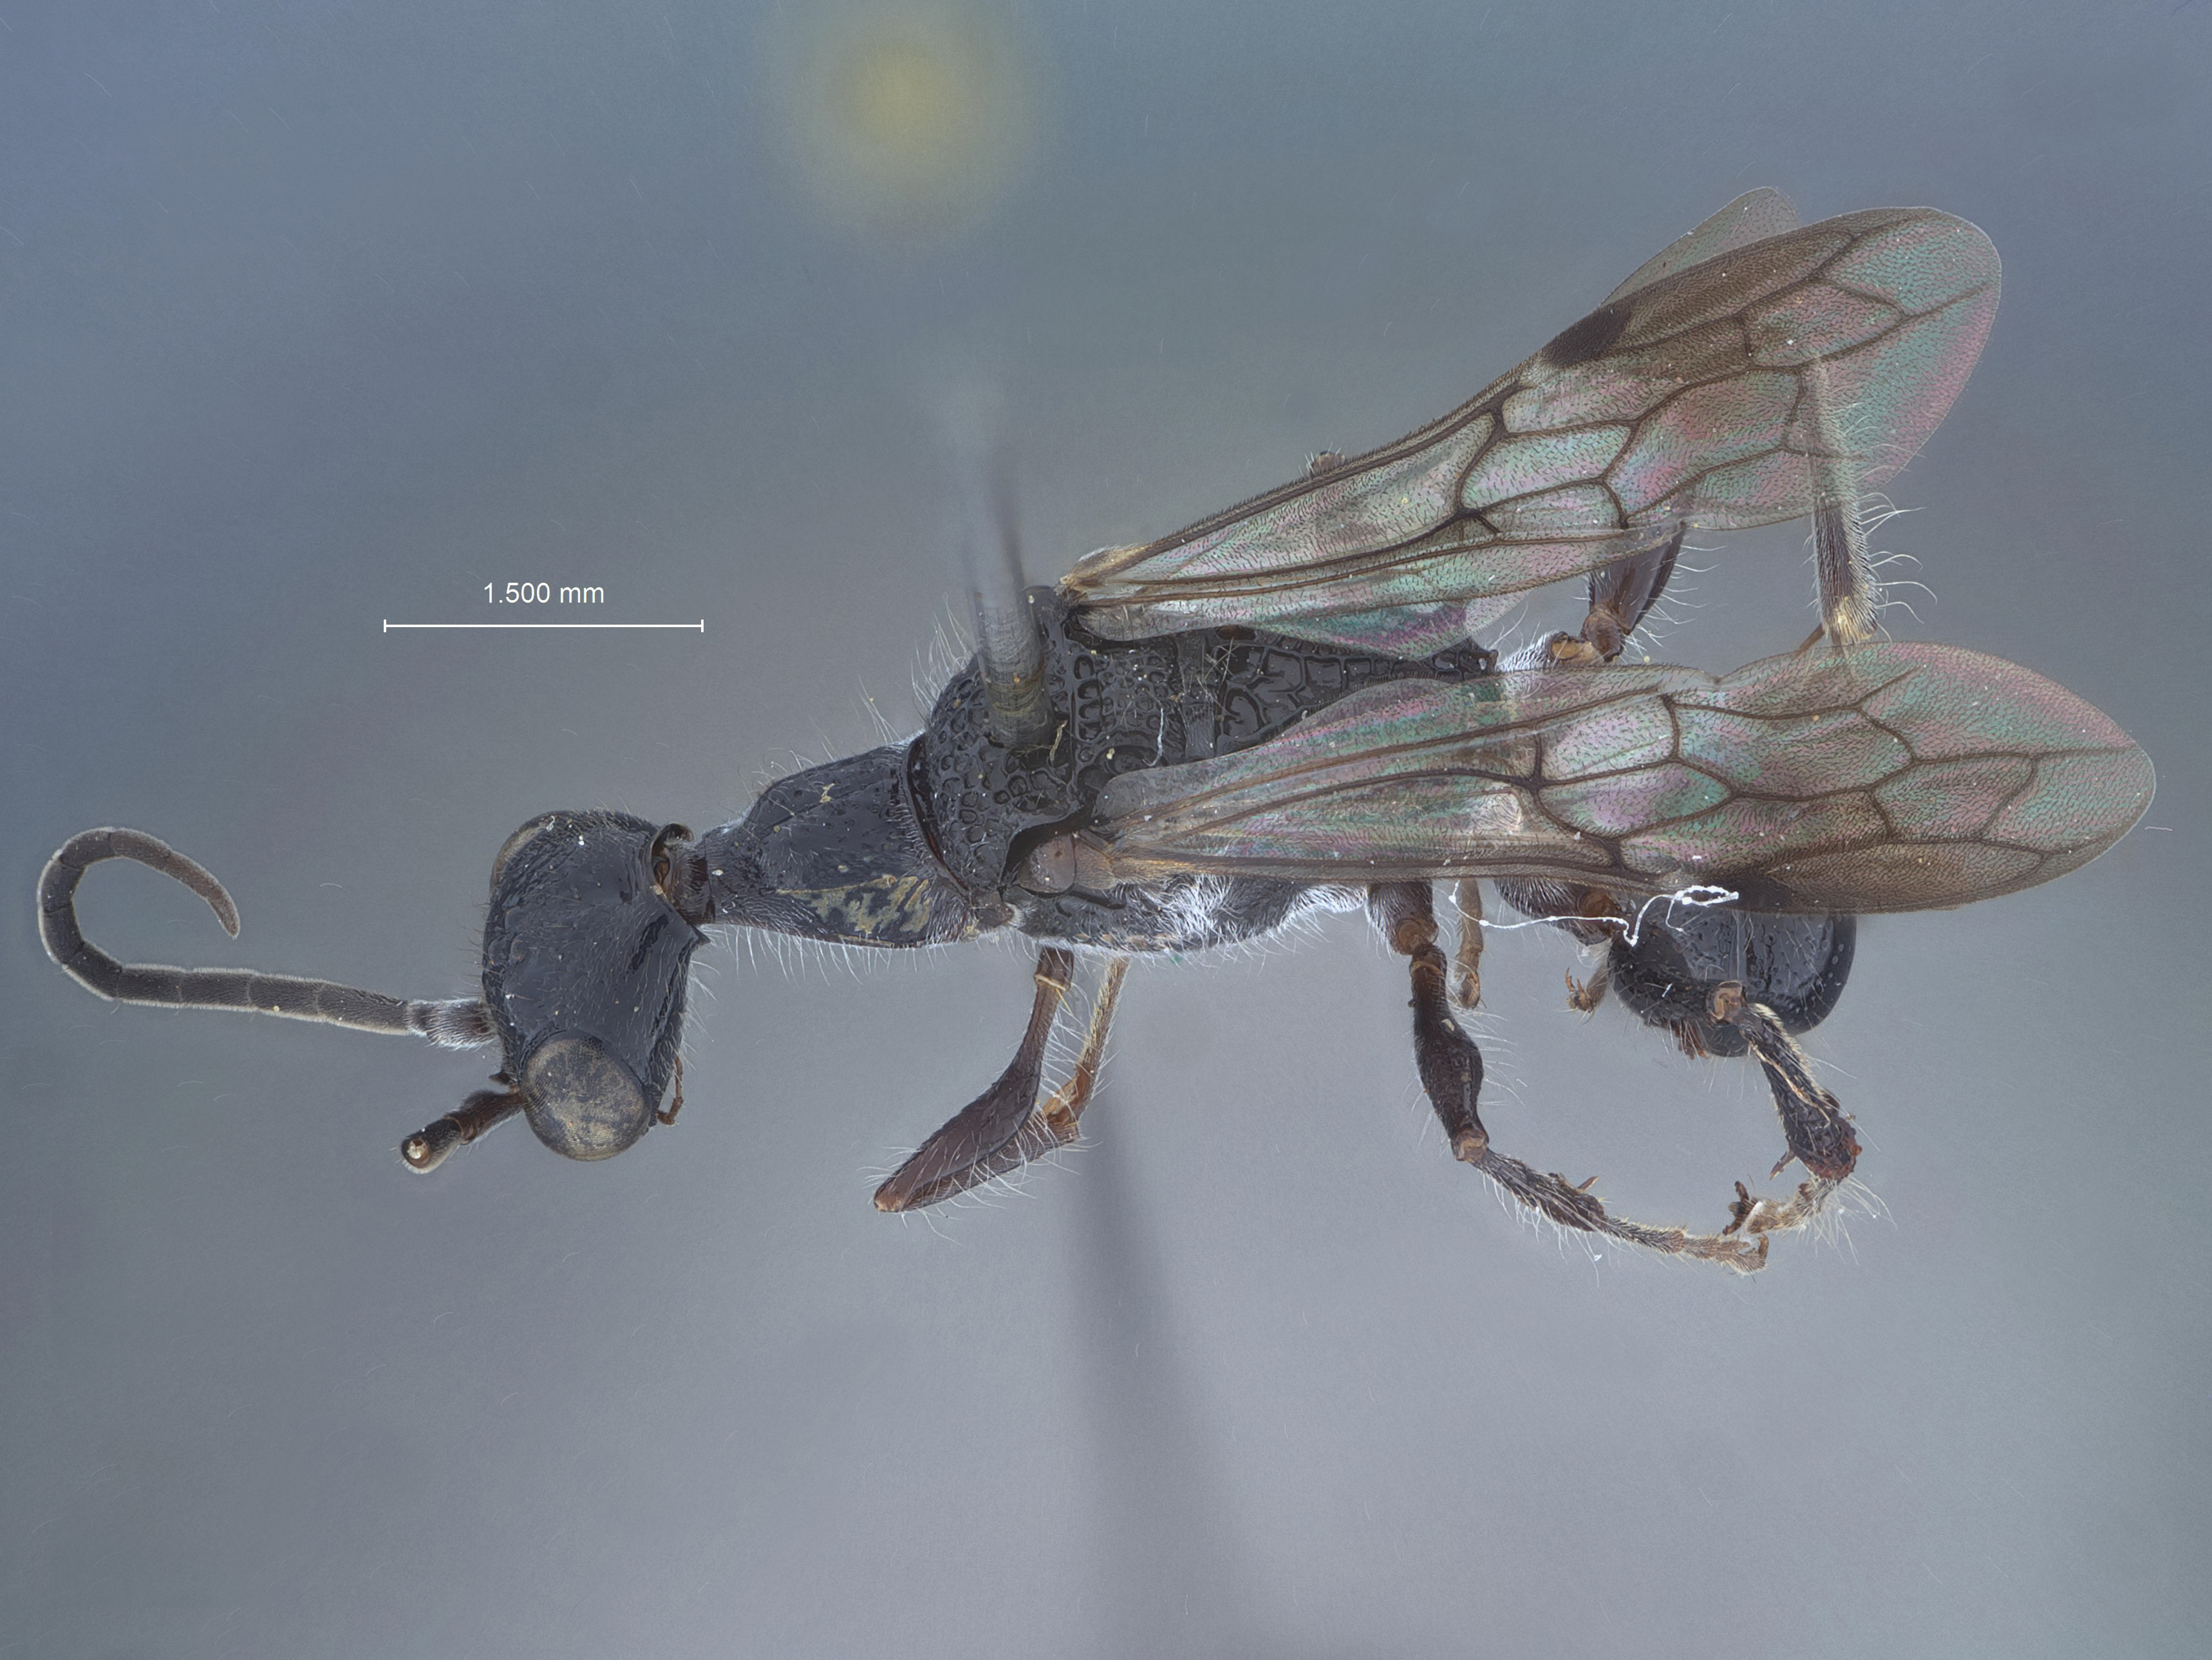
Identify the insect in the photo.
Ampulex alisanus
